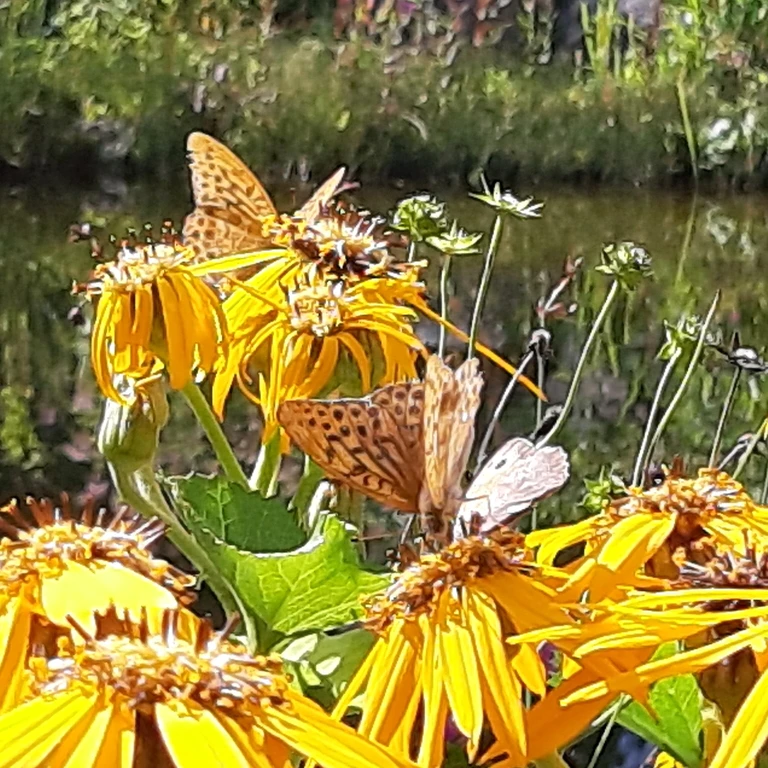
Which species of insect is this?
Argynnis paphia
